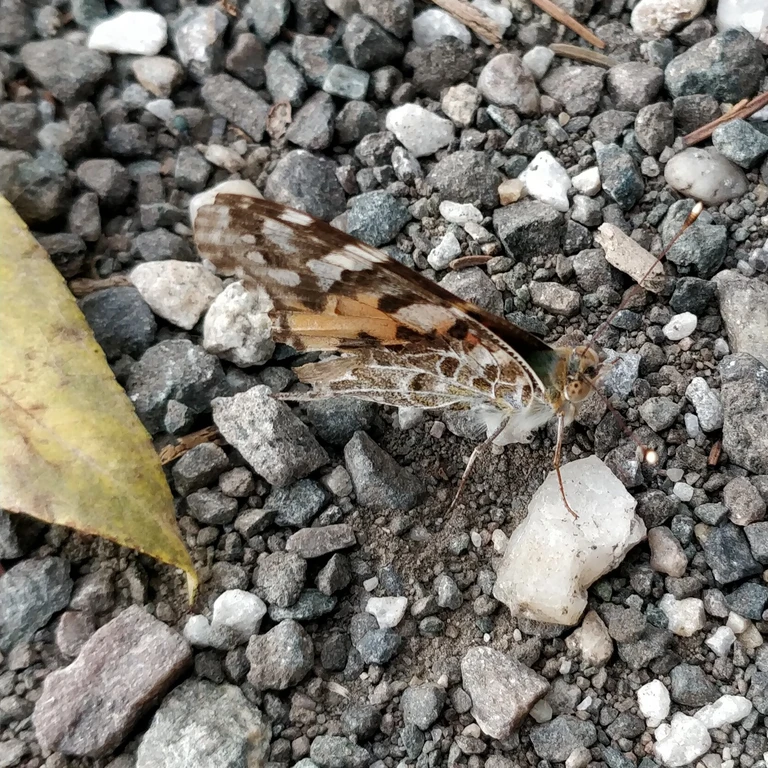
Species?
Vanessa cardui
